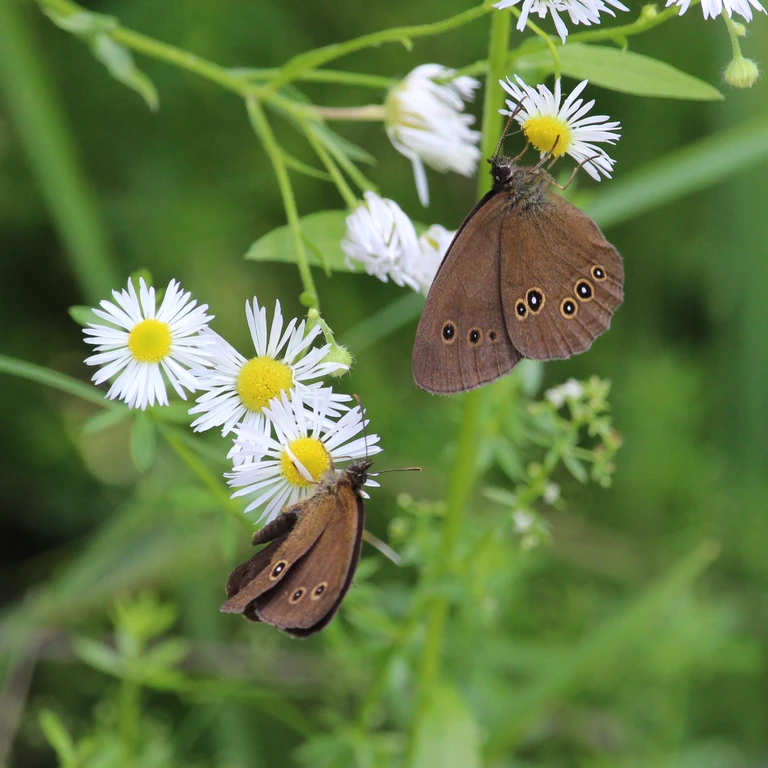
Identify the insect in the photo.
Aphantopus hyperantus
